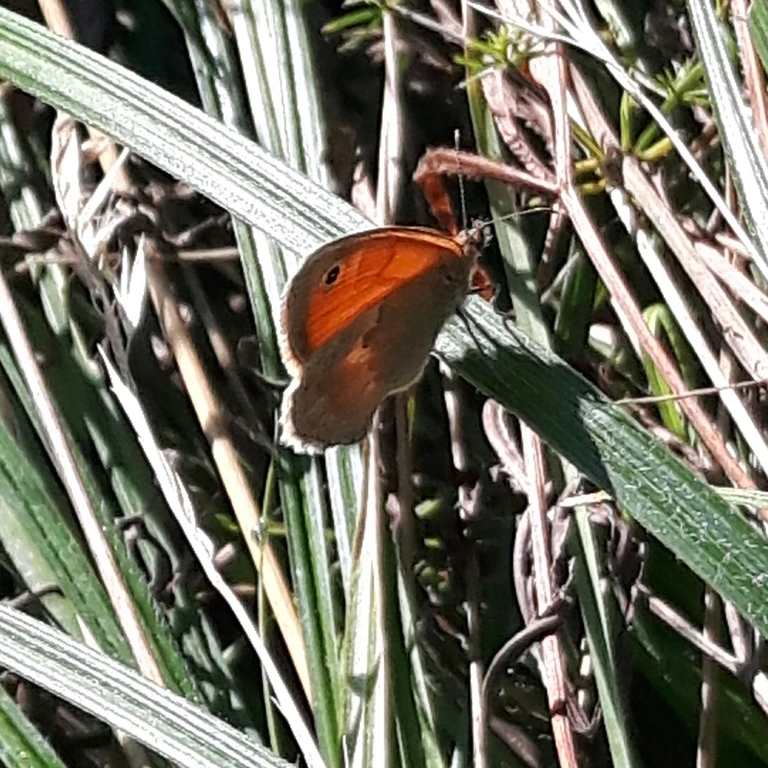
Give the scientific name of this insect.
Coenonympha pamphilus
